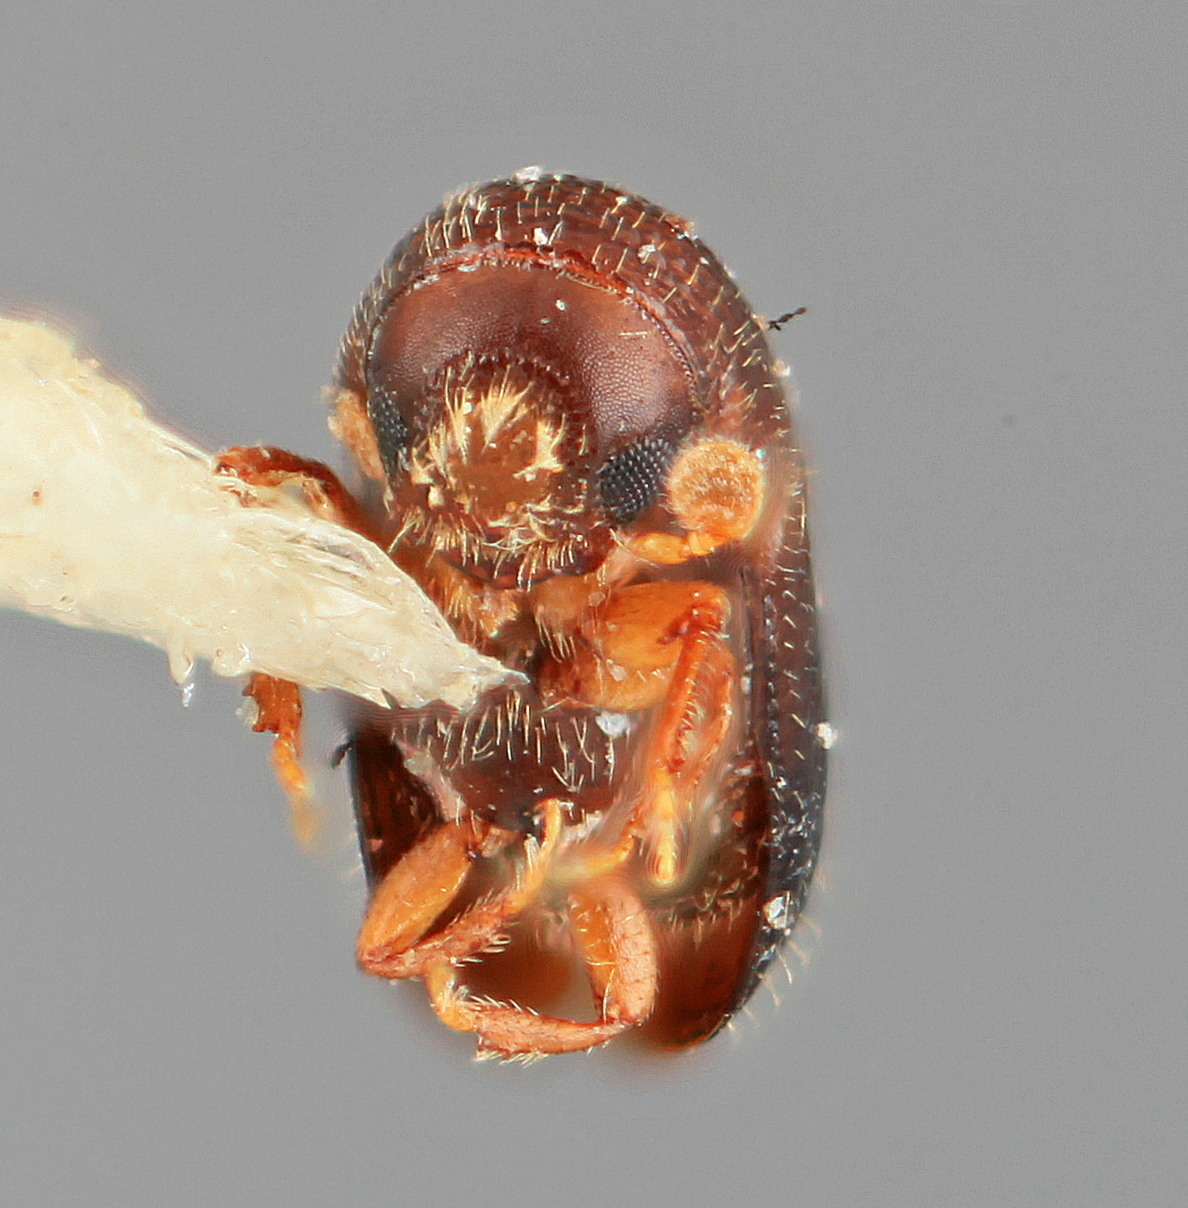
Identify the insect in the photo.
Araptus micropilosus
